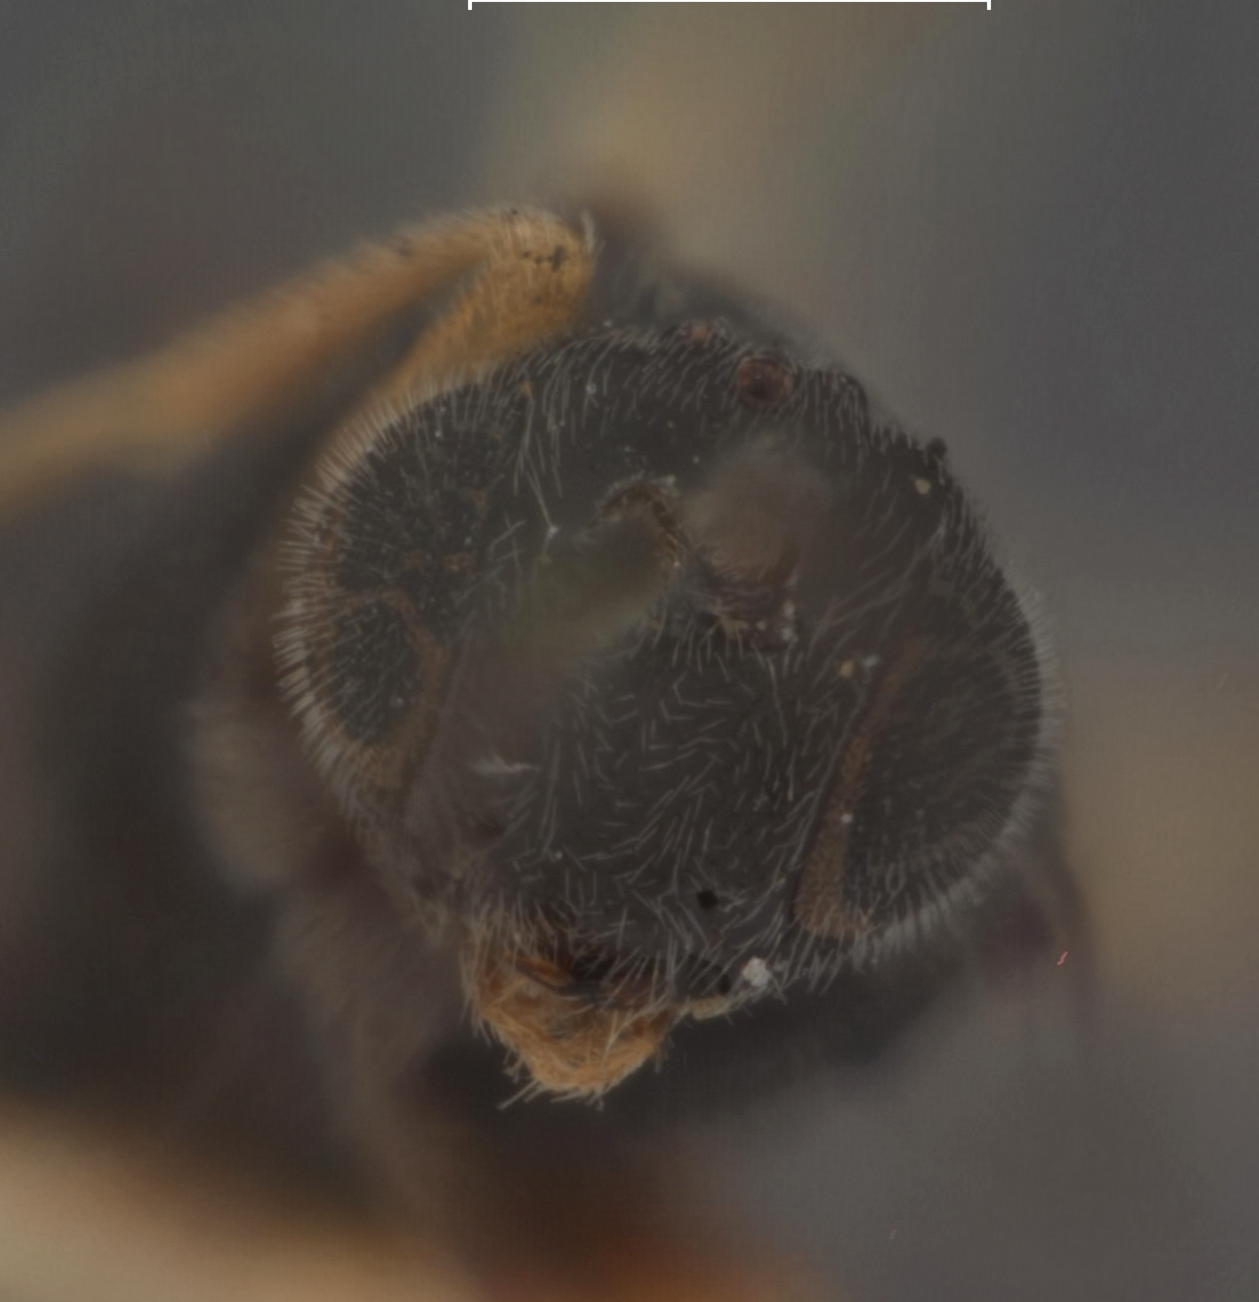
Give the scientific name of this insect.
Apanteles nephereus
